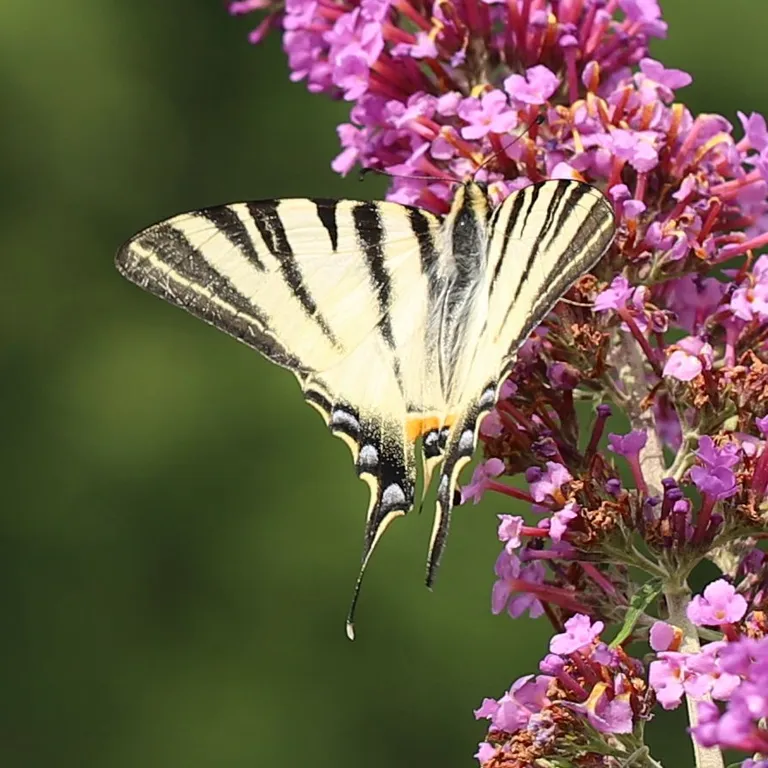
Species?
Iphiclides podalirius
